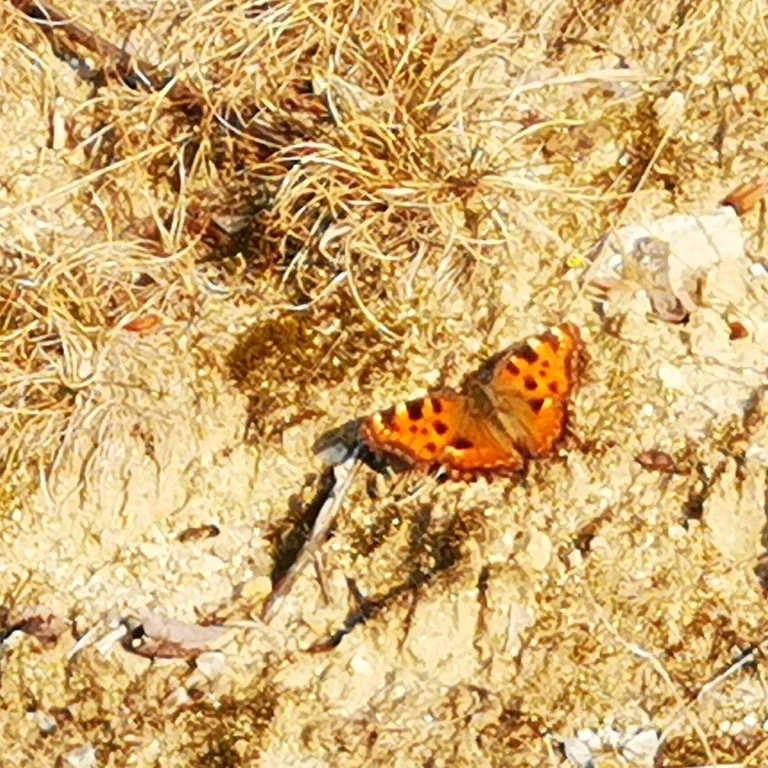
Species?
Nymphalis polychloros
